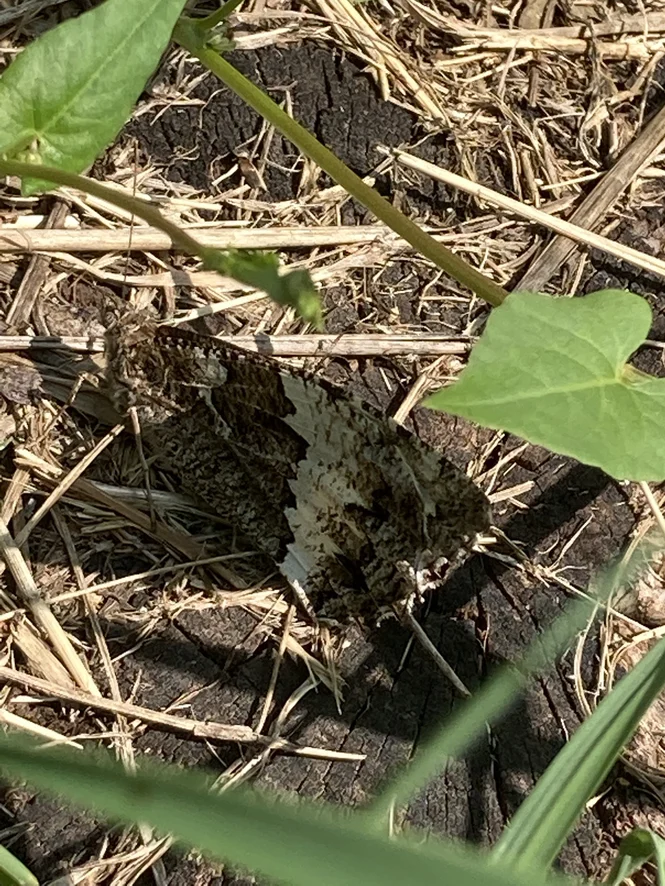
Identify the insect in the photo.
Brintesia circe
